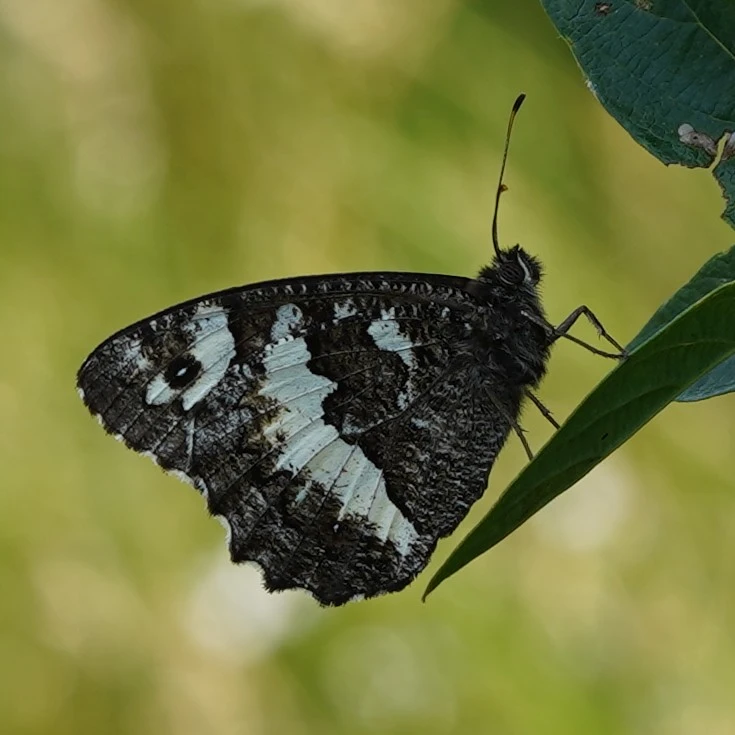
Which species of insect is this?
Brintesia circe
